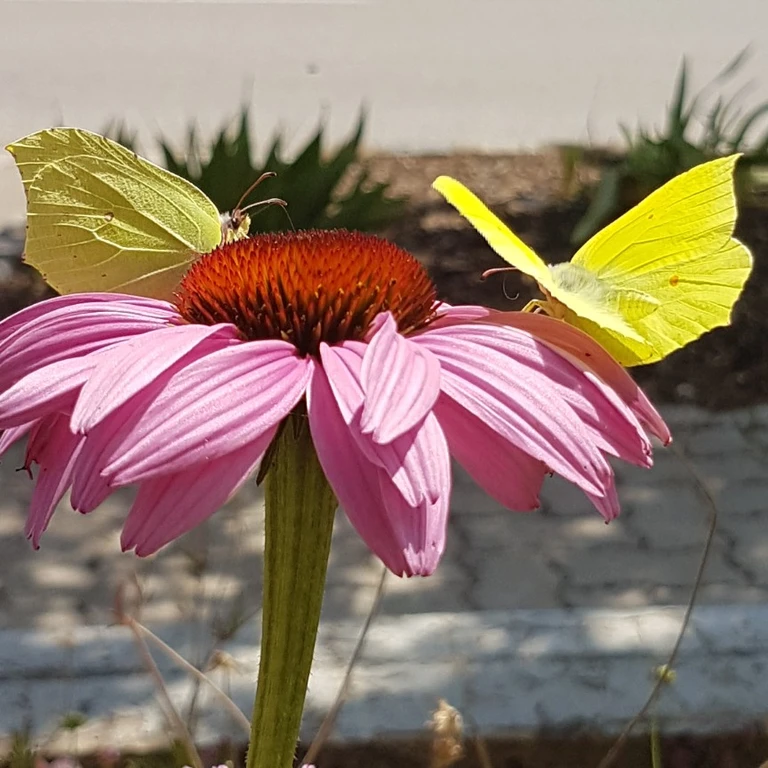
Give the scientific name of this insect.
Gonepteryx rhamni
